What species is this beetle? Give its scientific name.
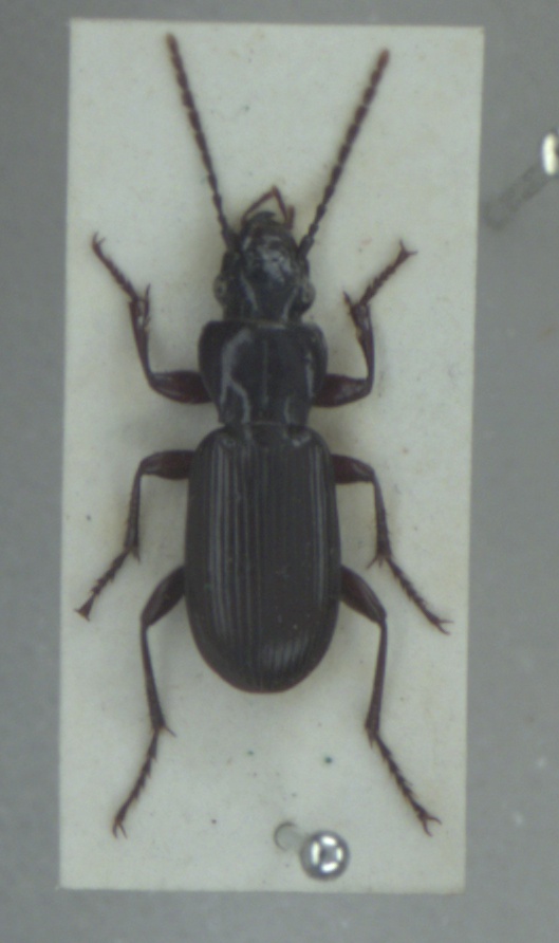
Pterostichus macer
